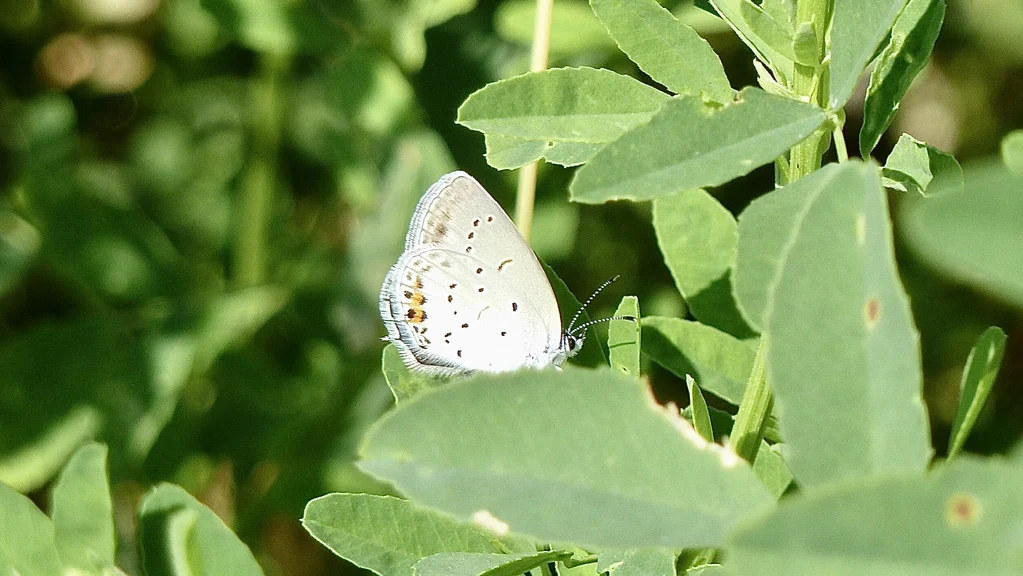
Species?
Cupido argiades (also Elkalyce argiades)
